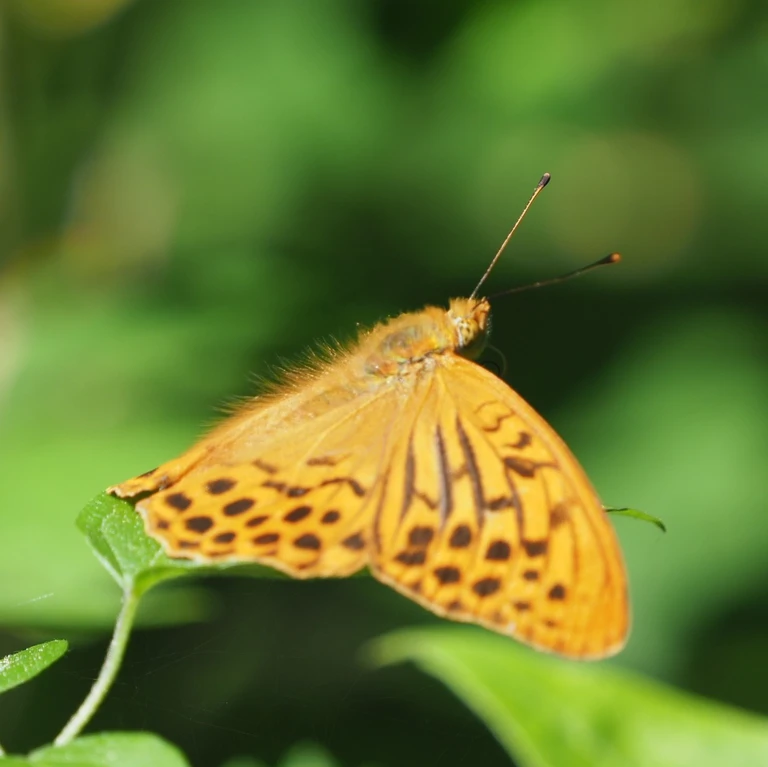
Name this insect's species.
Argynnis paphia
